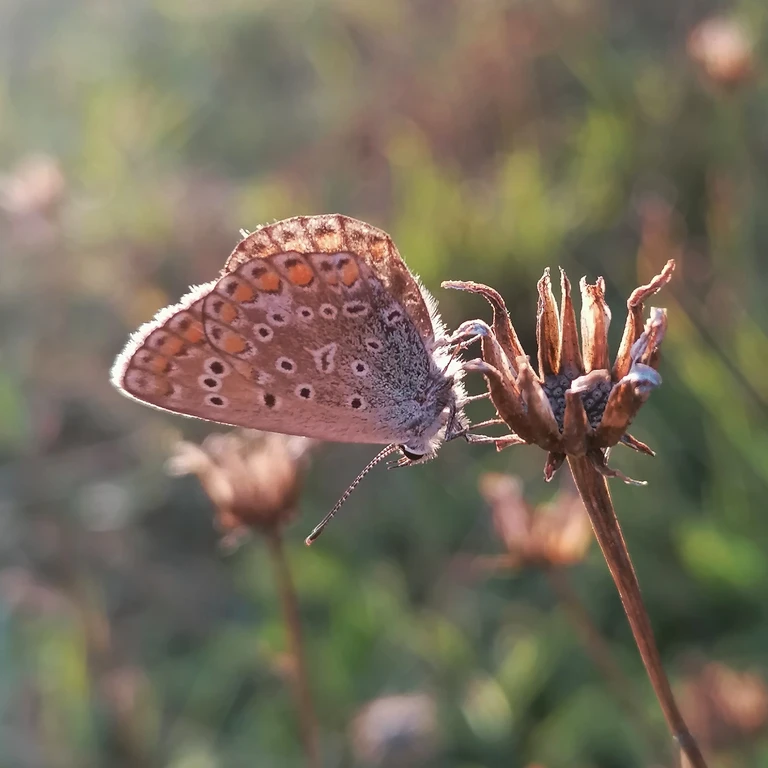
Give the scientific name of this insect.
Polyommatus icarus
